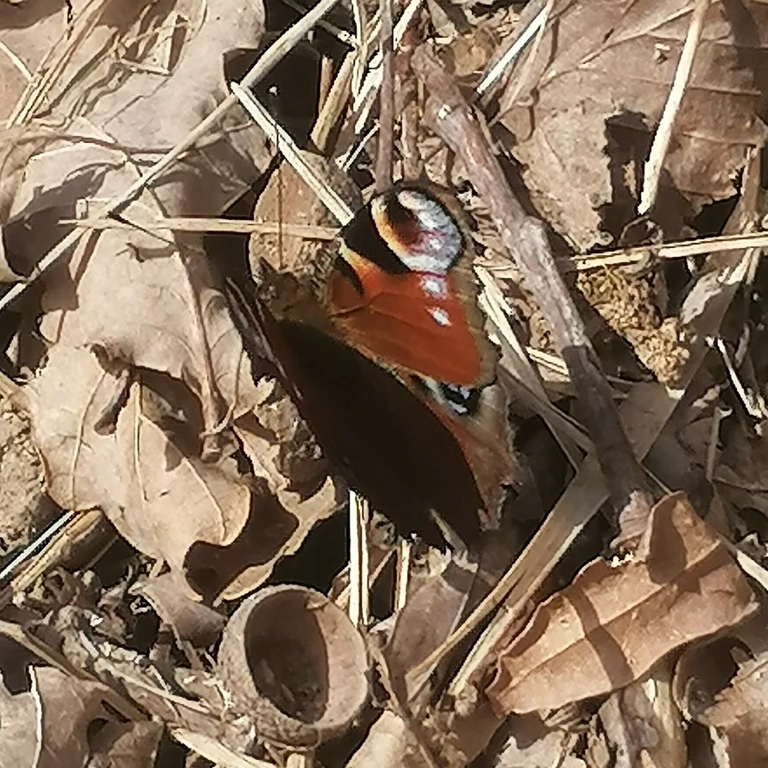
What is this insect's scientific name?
Aglais io
